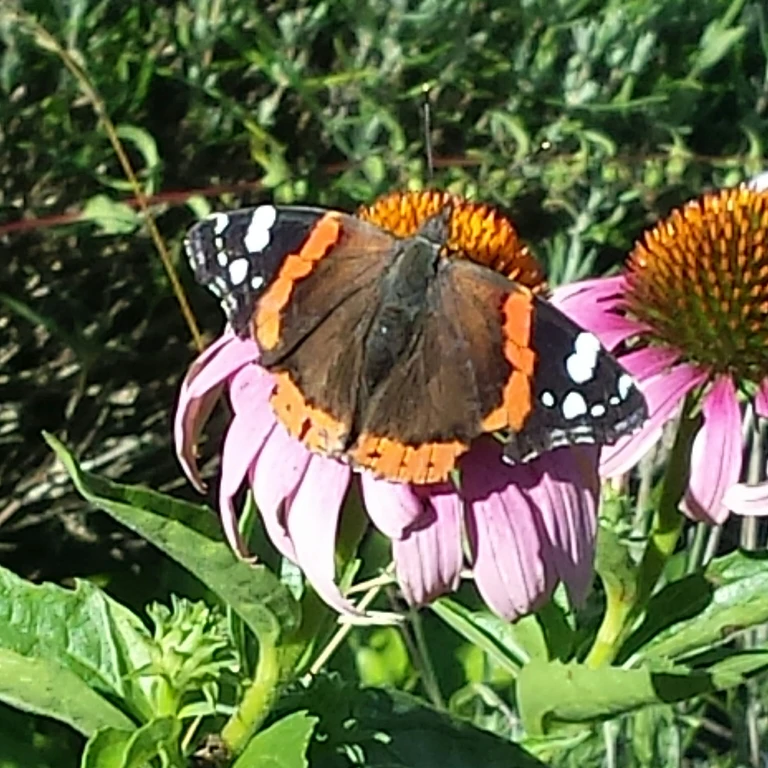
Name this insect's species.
Vanessa atalanta
